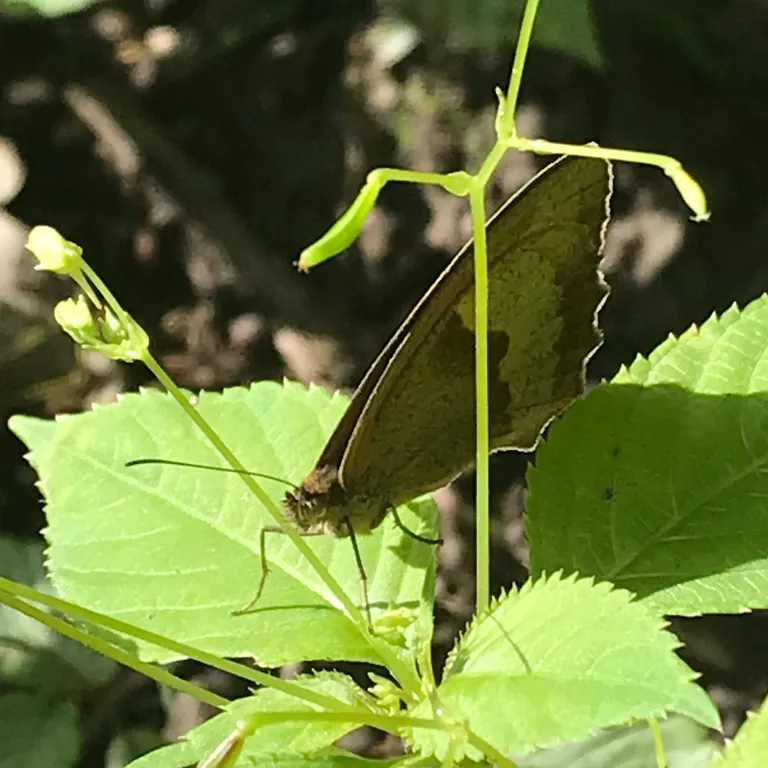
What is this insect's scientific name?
Maniola jurtina
